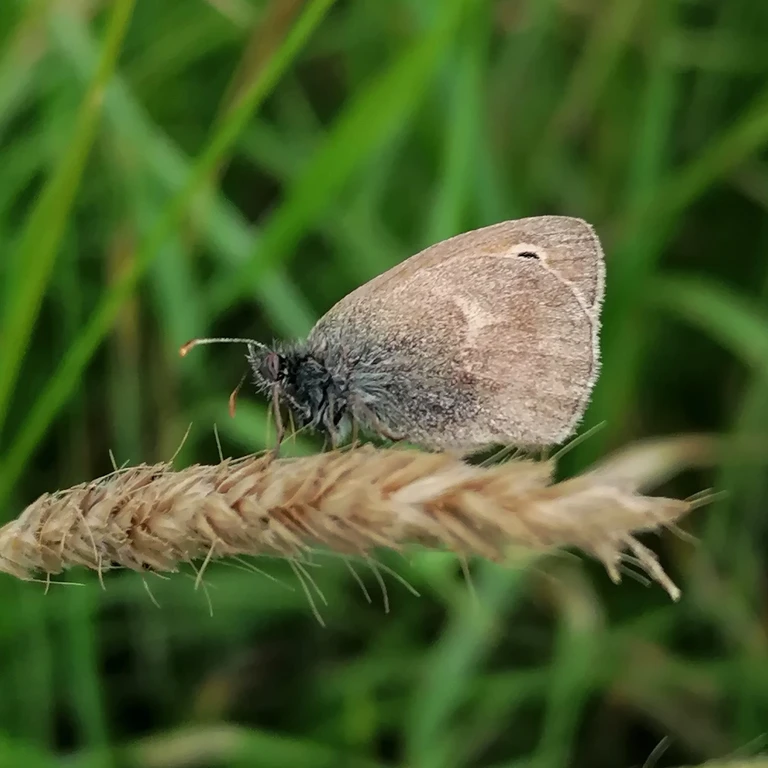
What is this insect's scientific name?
Coenonympha pamphilus
